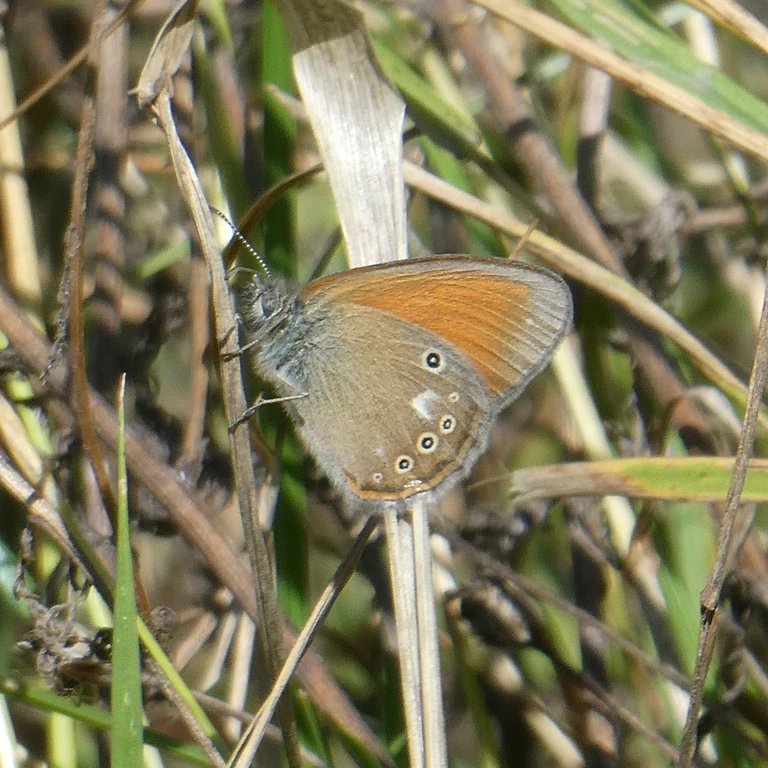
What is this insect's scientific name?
Coenonympha glycerion (also Coenonympha iphis)
